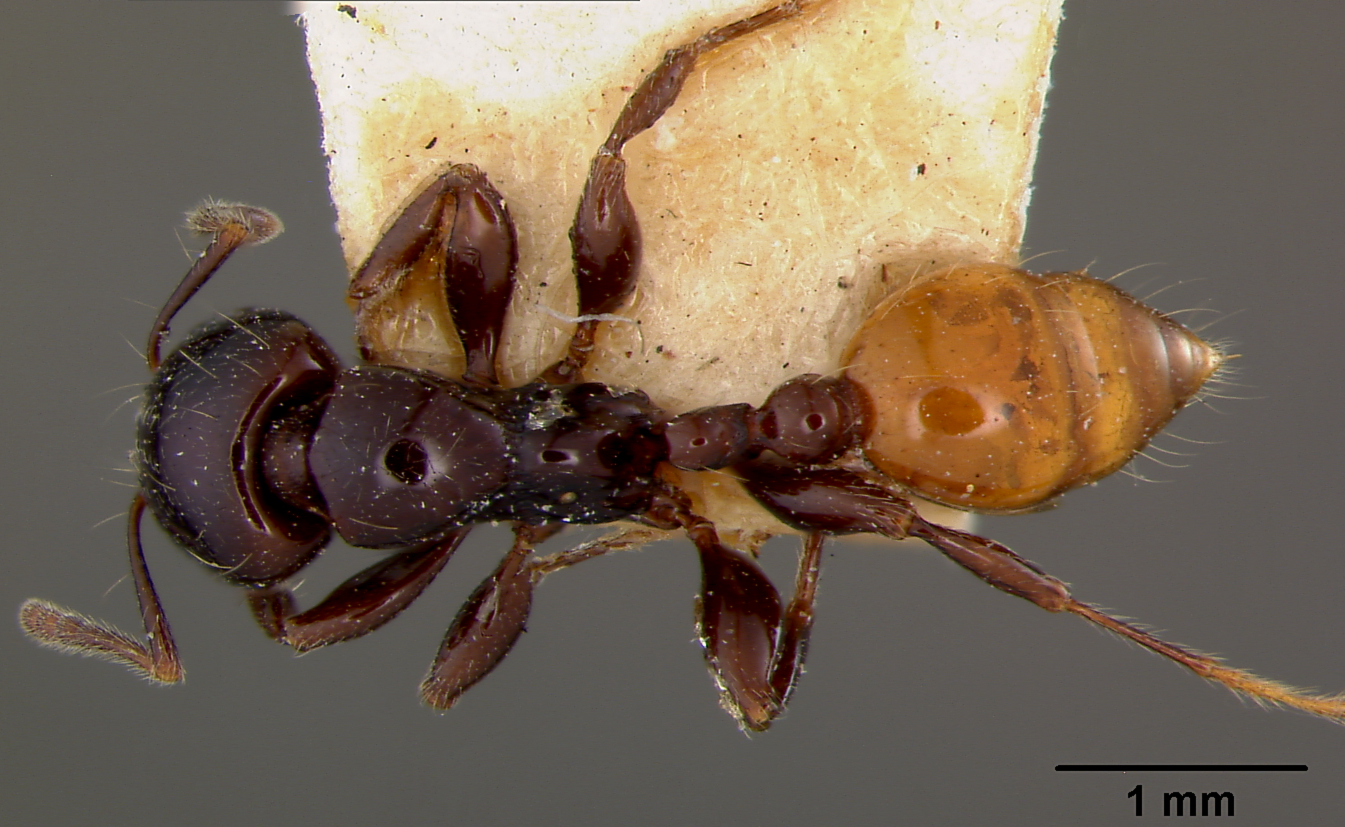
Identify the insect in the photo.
Vollenhovia rufiventris
